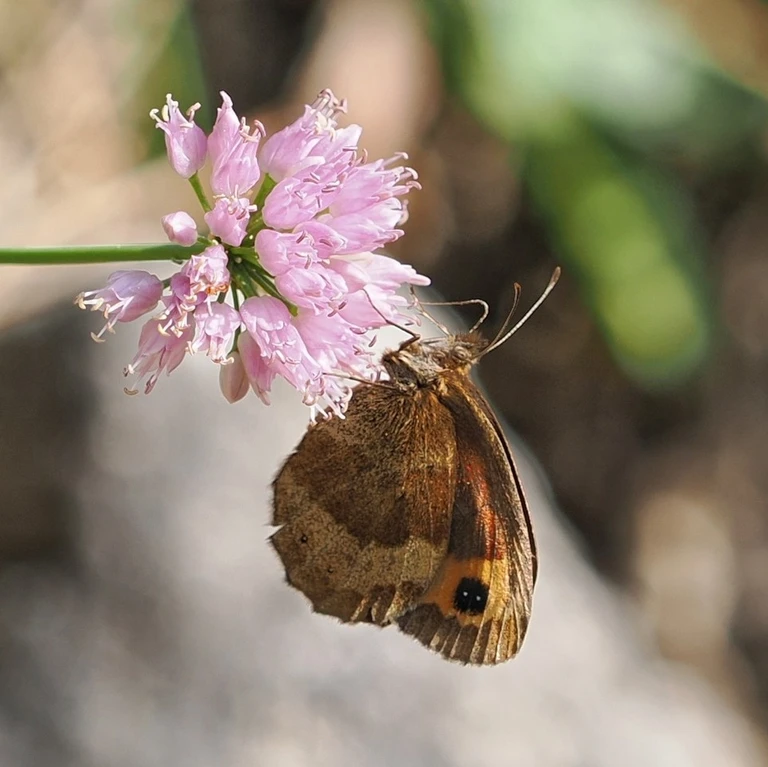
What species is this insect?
Erebia aethiops
